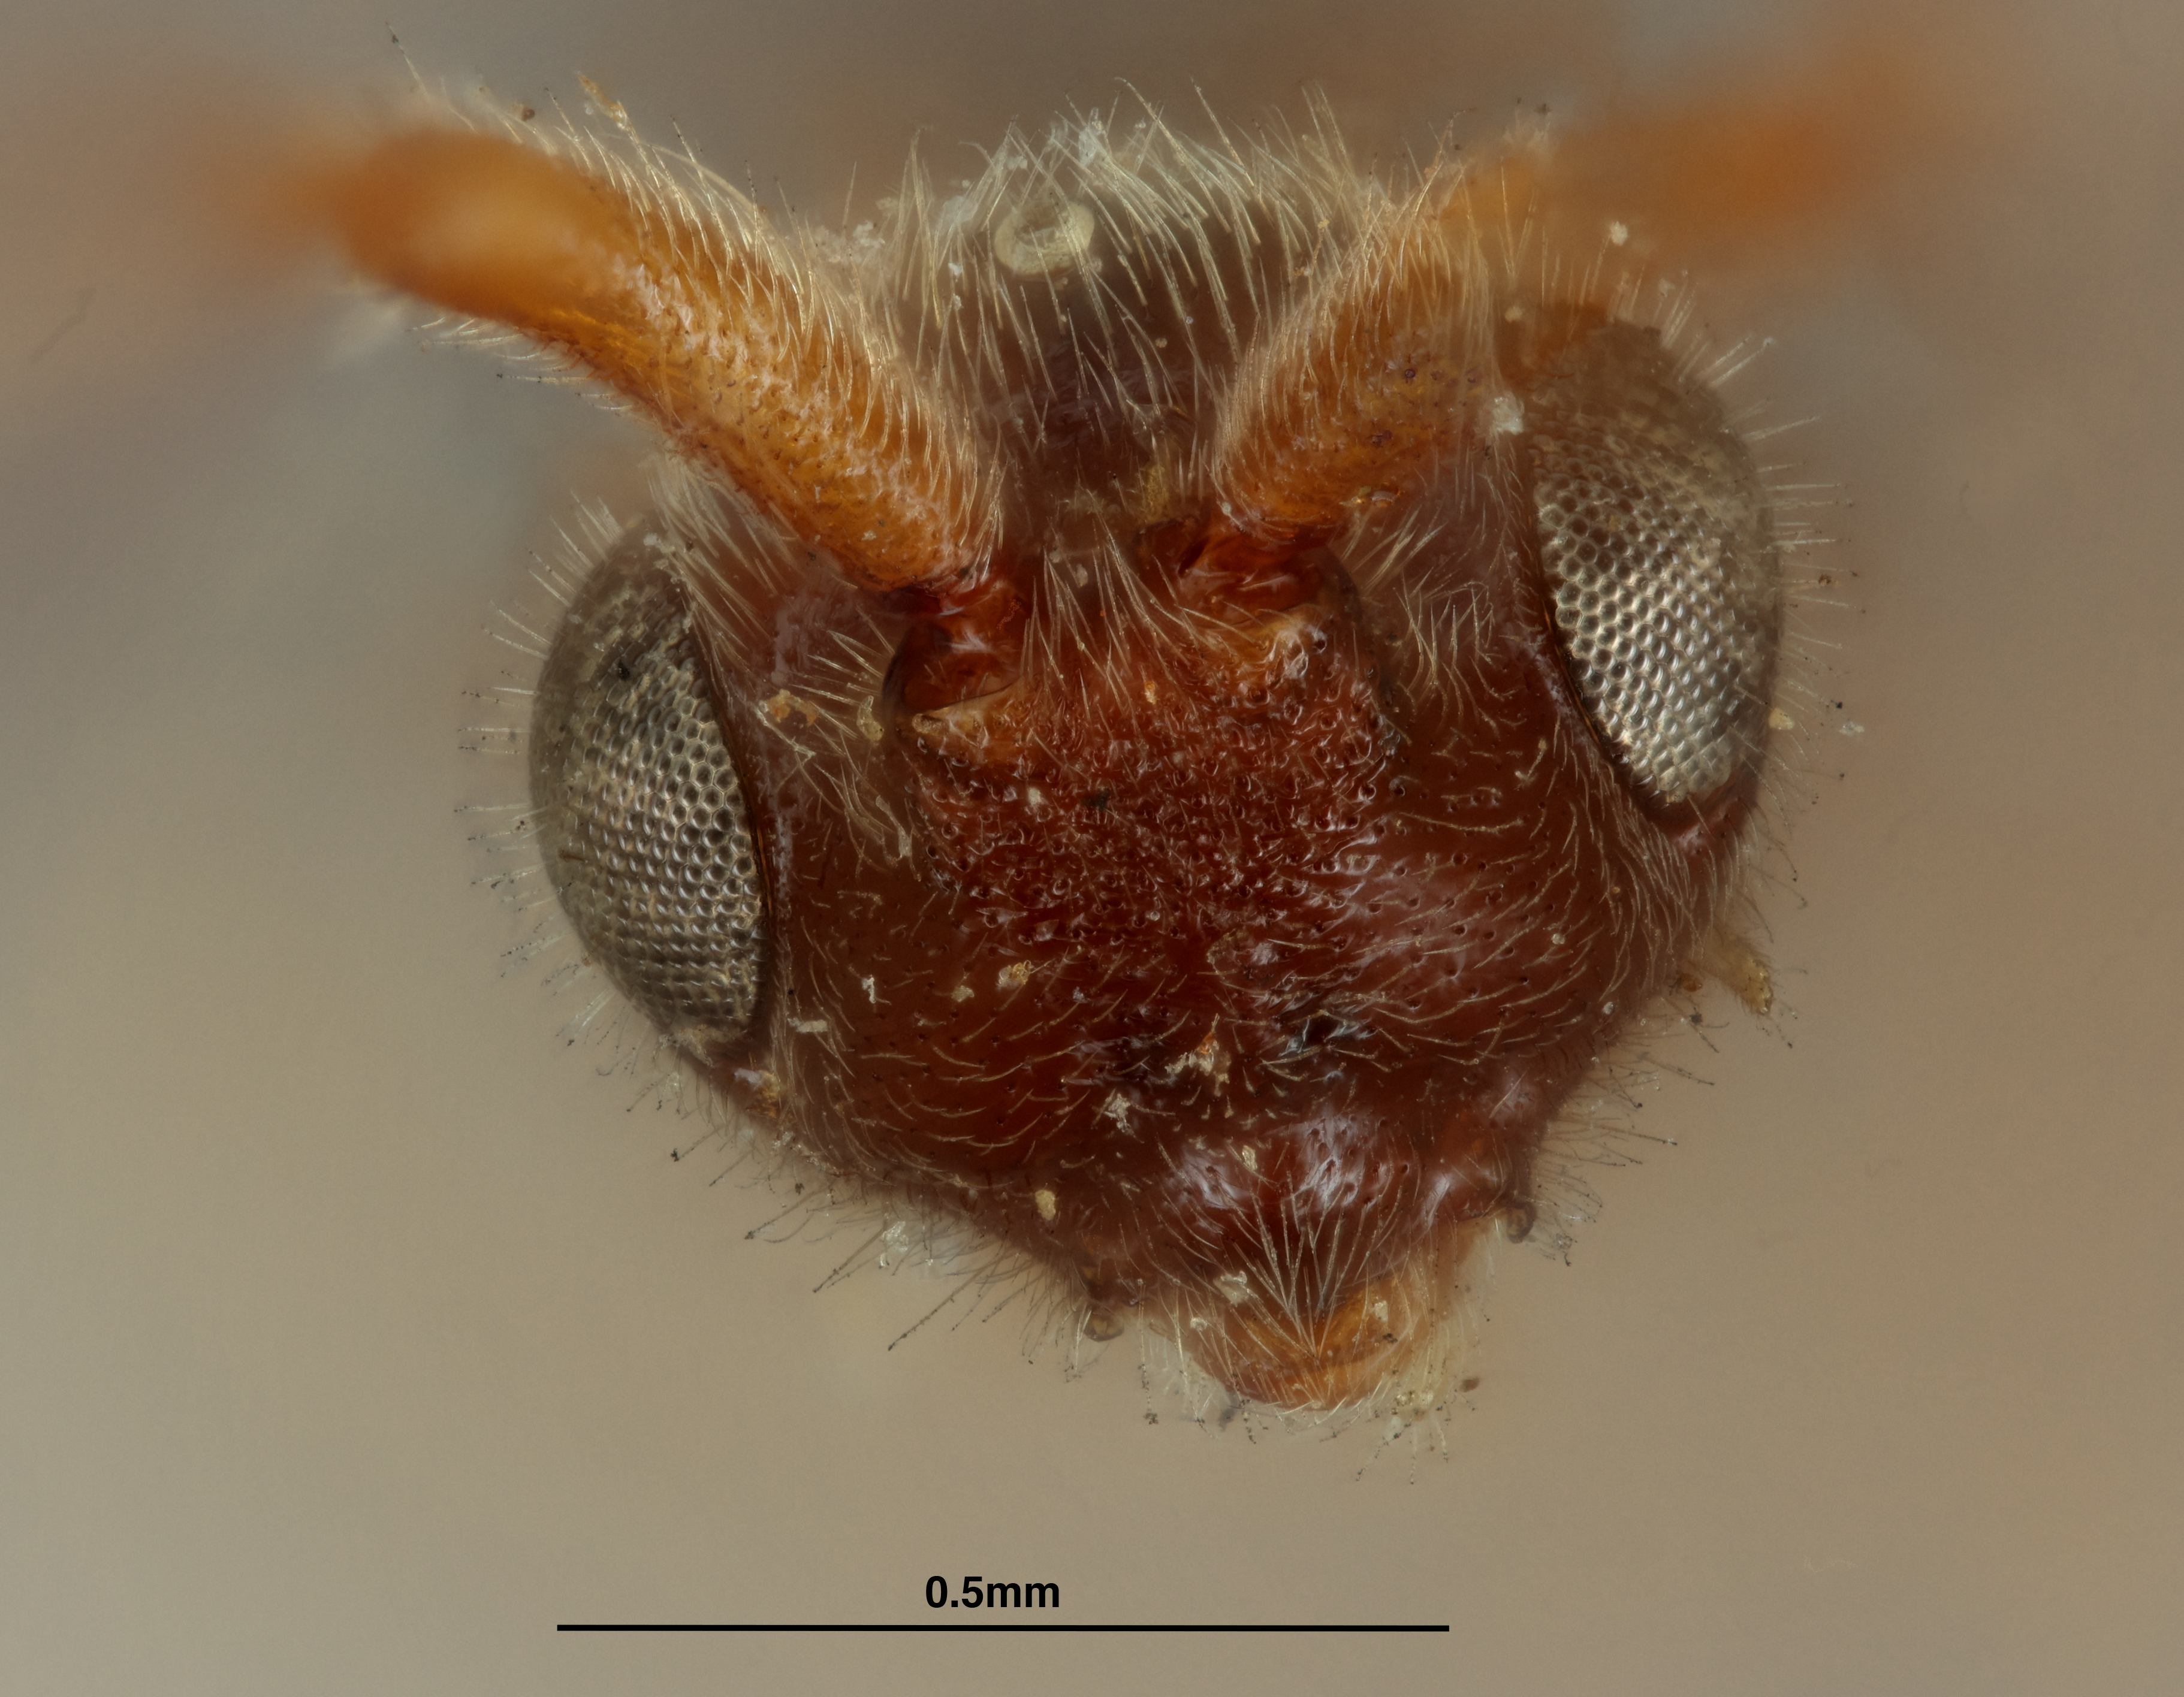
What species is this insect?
Pantoclis analis
